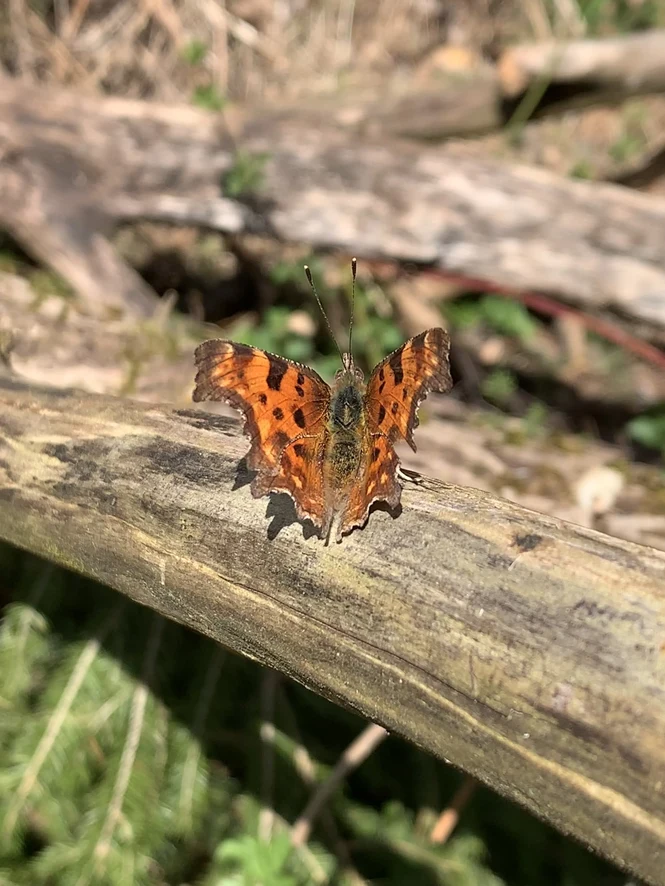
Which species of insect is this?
Polygonia c-album
